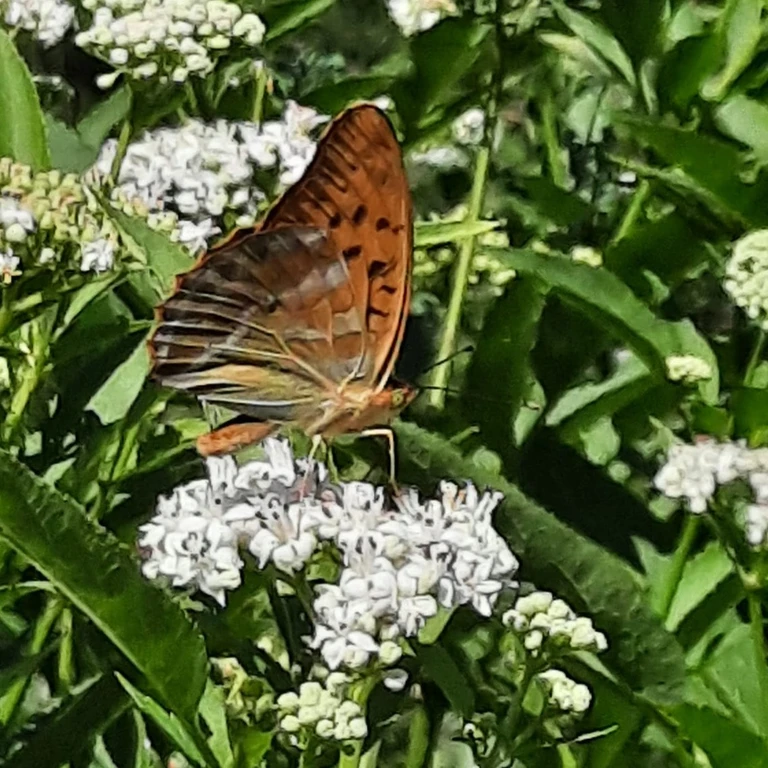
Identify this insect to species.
Argynnis paphia
